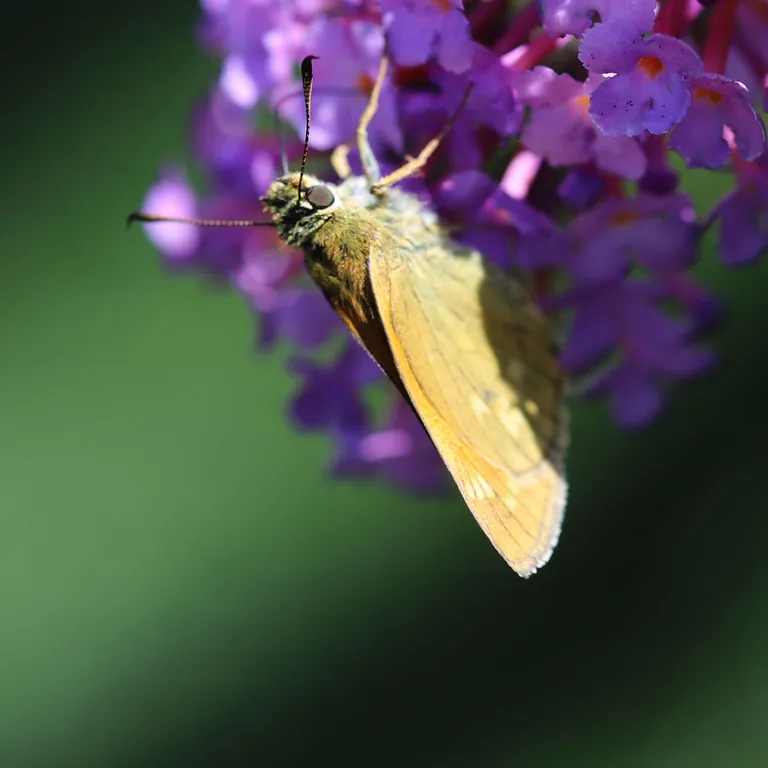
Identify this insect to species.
Ochlodes sylvanus (also Ochlodes venata)
